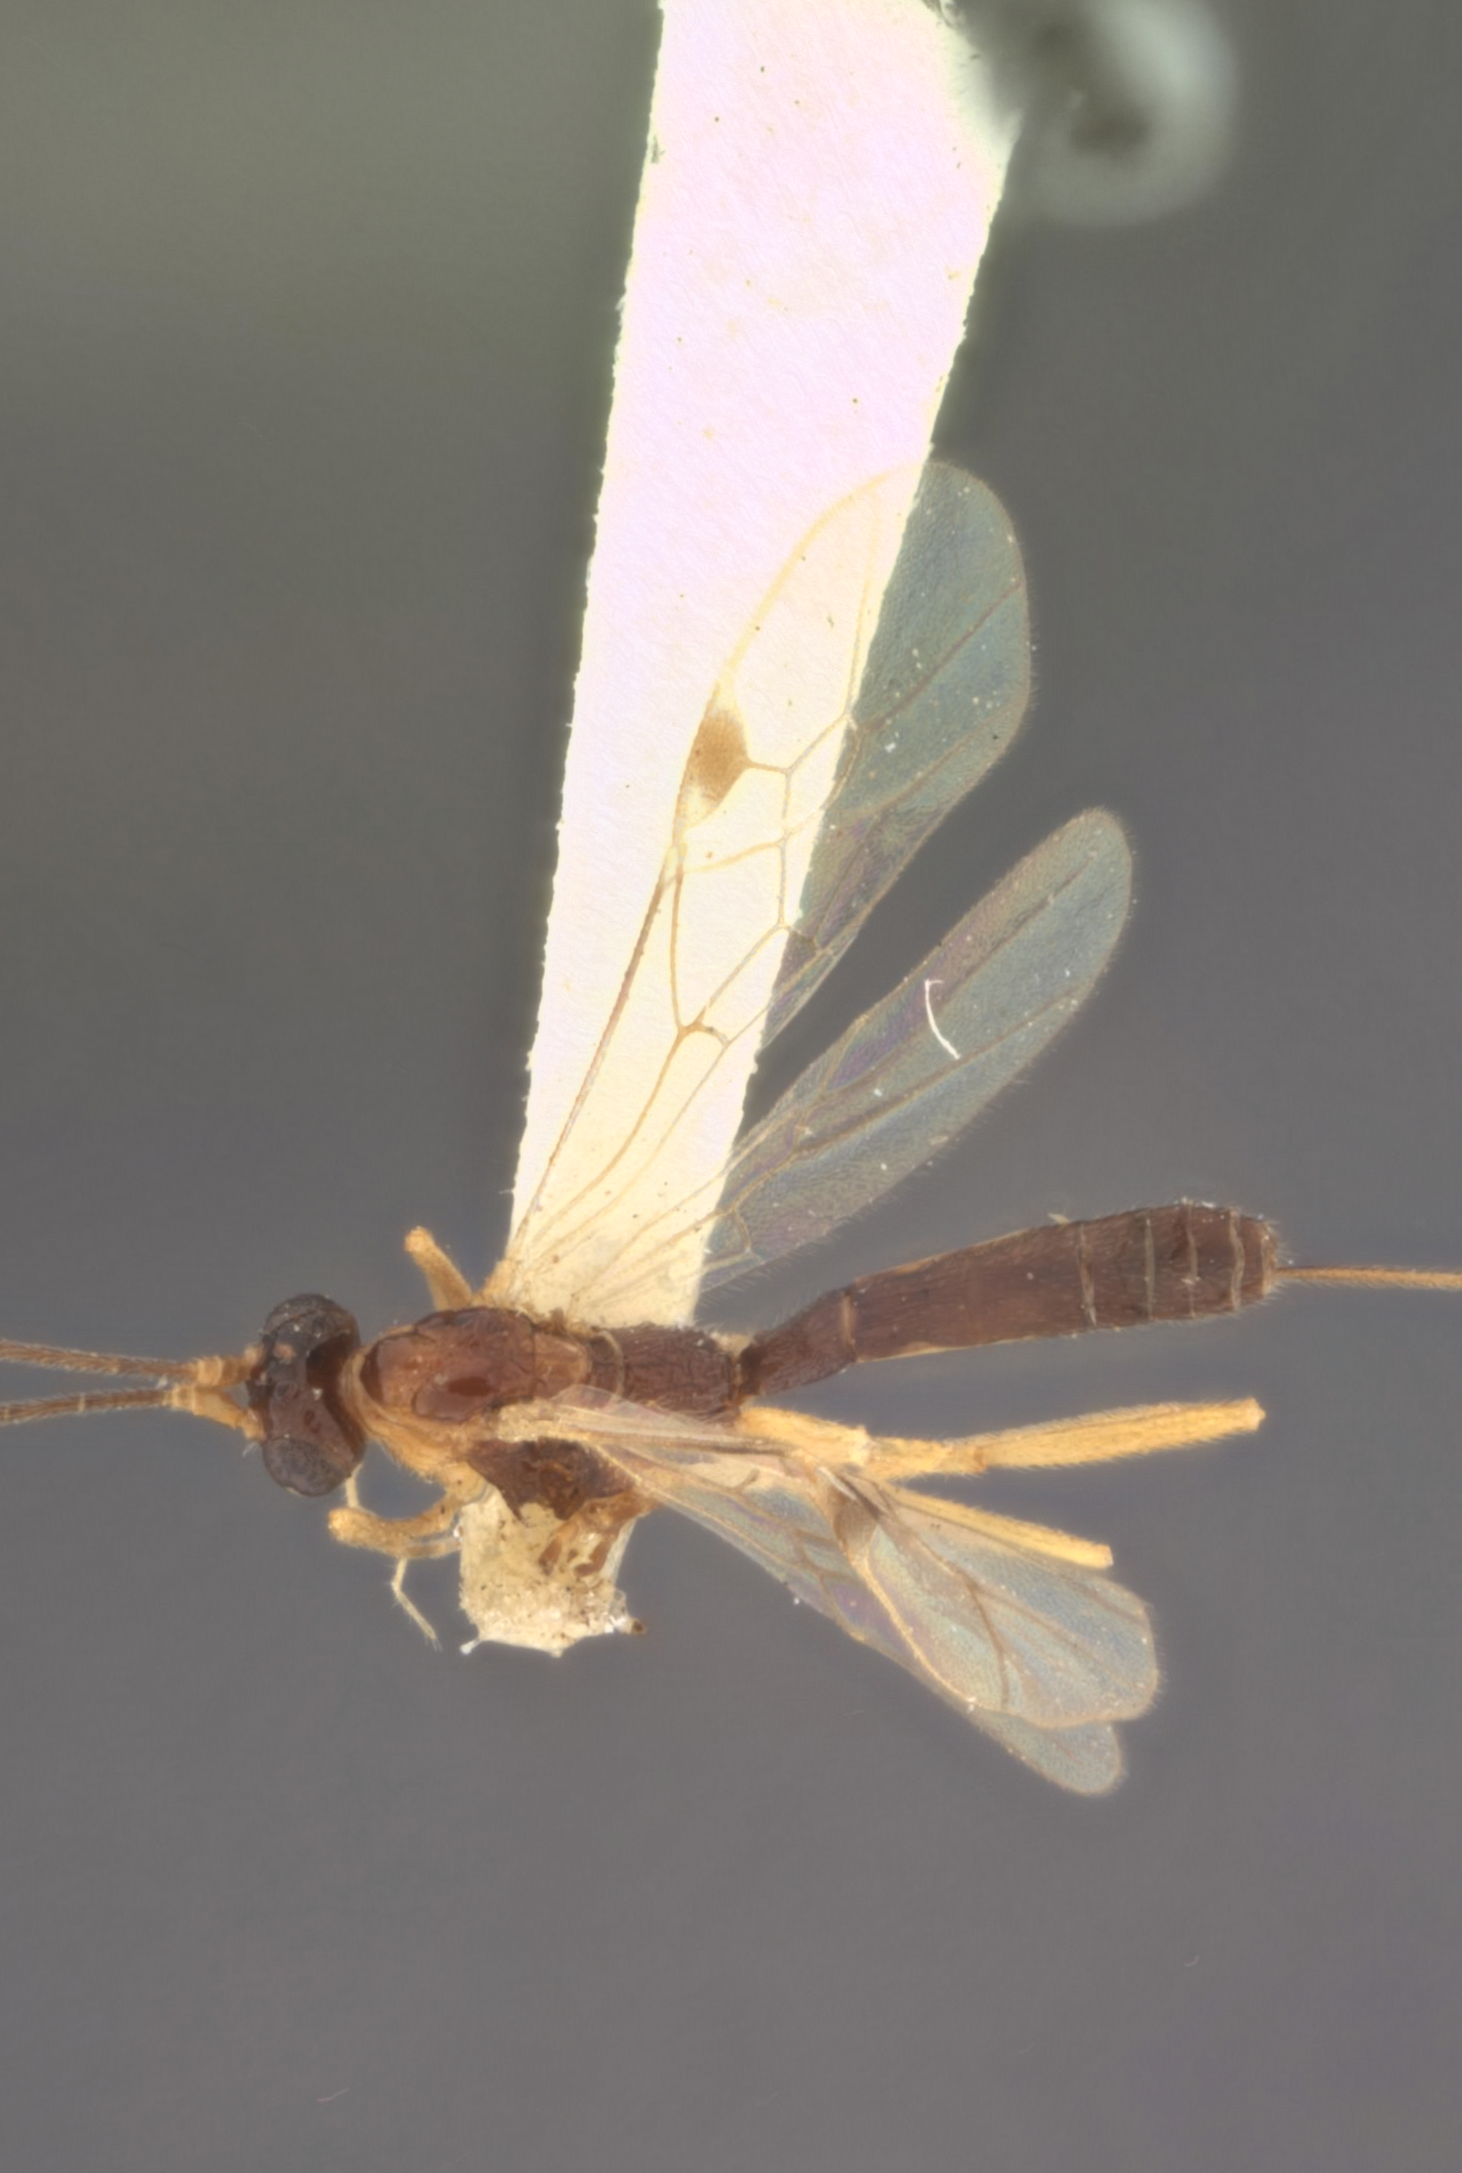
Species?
Macrocentrus amicroploides
